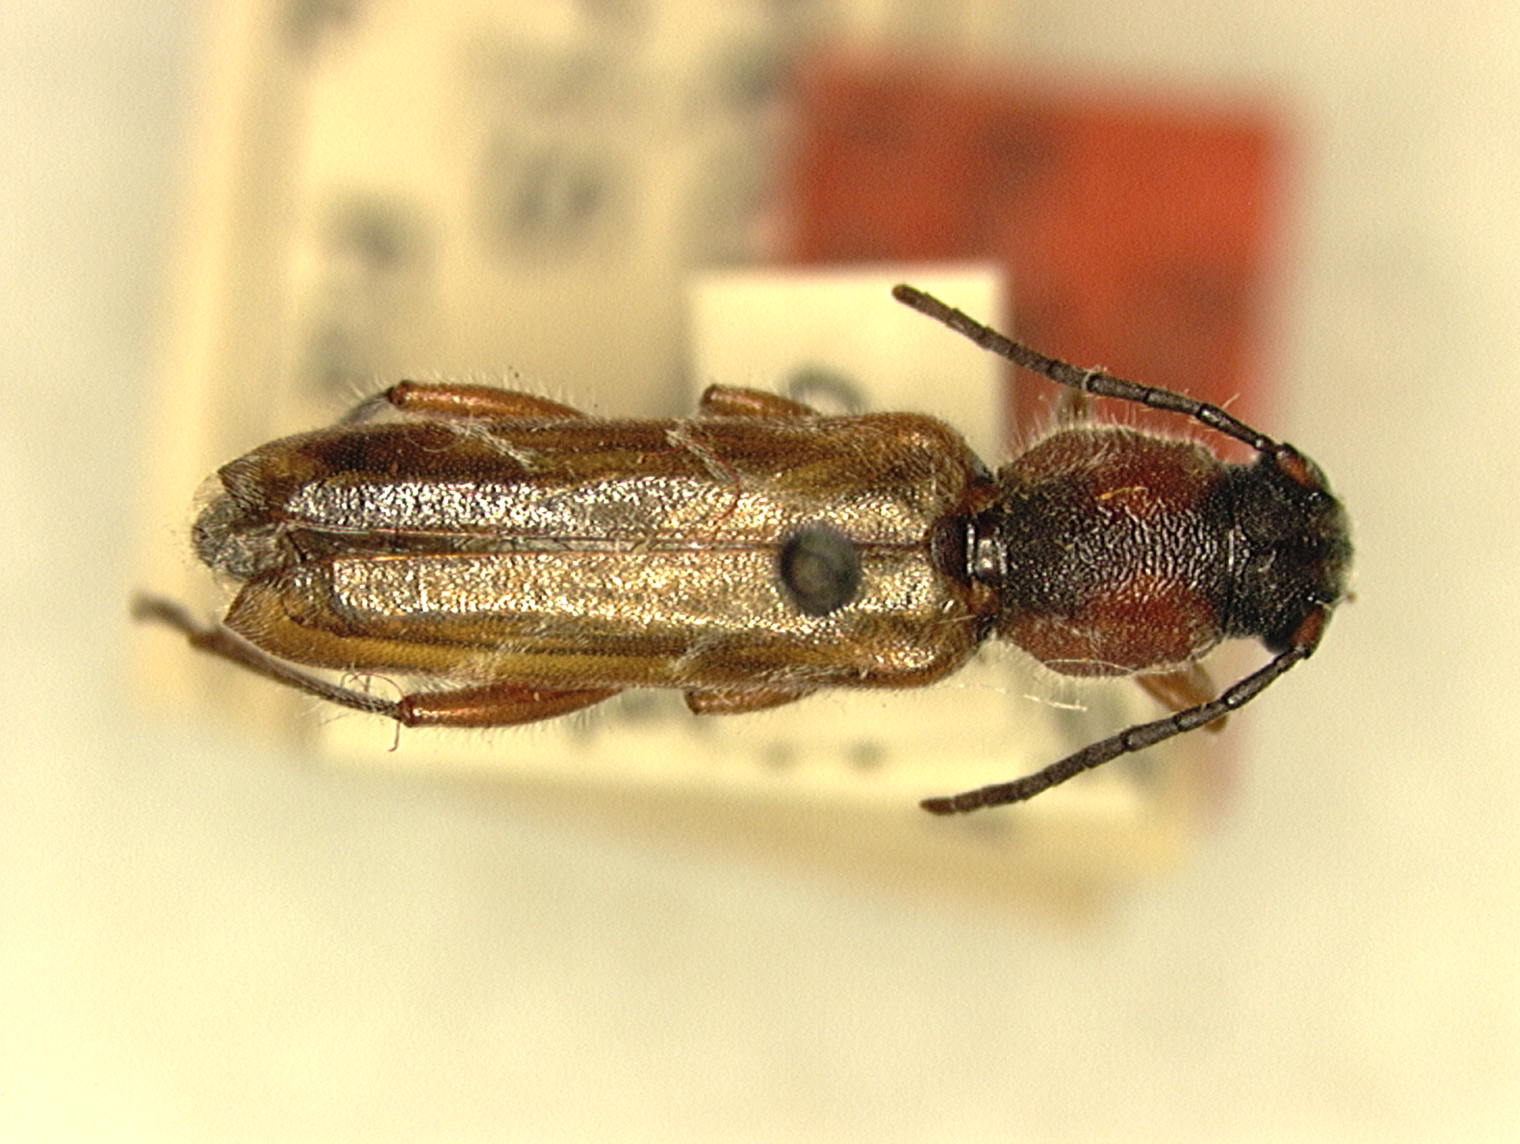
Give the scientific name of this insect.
Xylotrechus aceris
